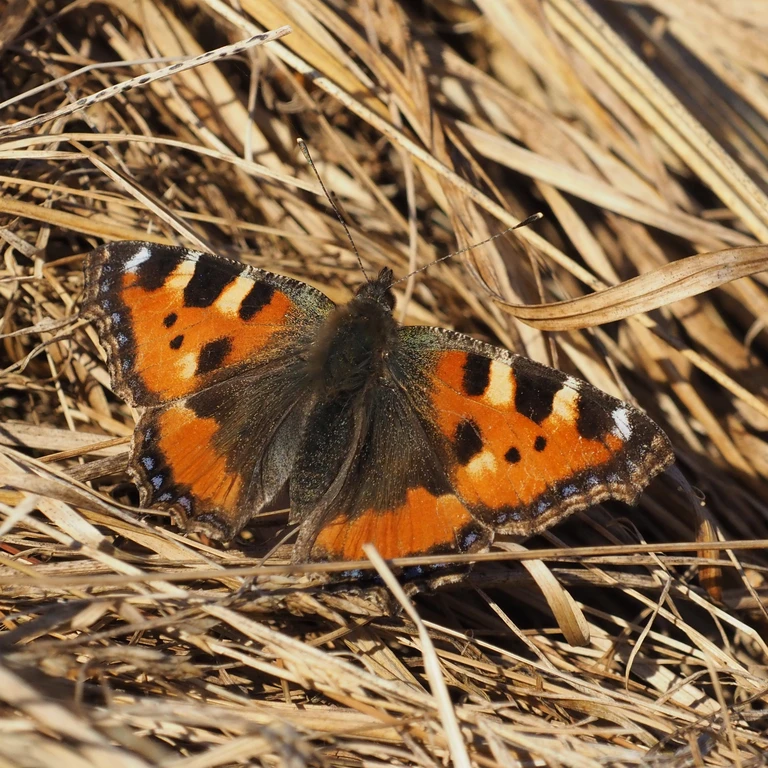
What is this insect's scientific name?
Aglais urticae
